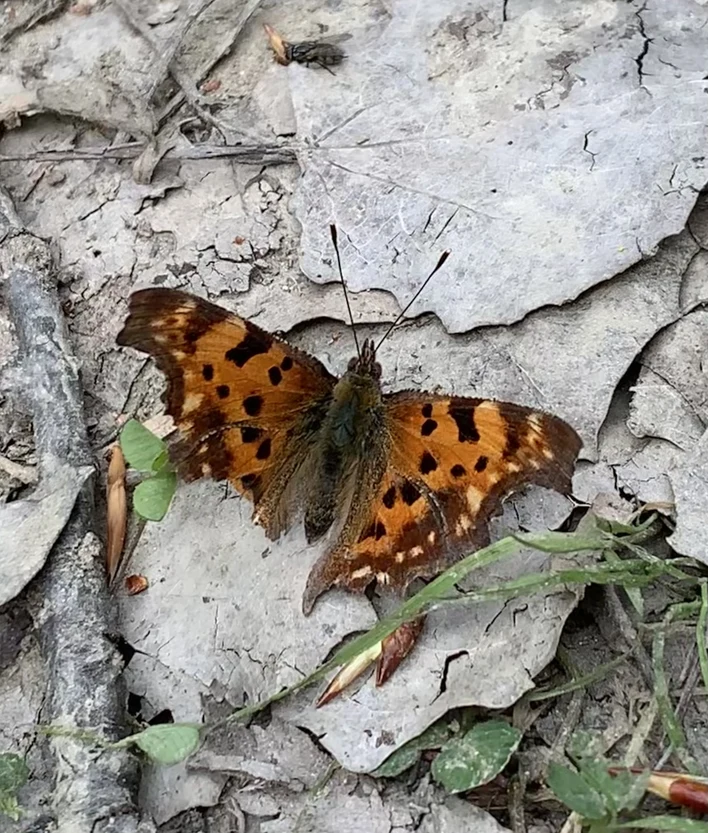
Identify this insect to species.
Polygonia c-album
